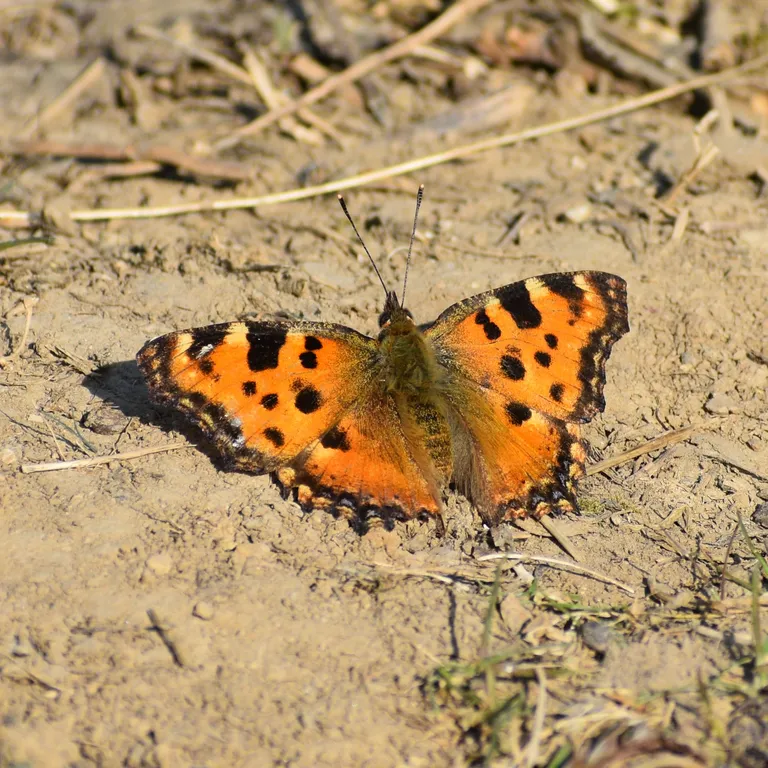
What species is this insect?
Nymphalis polychloros
